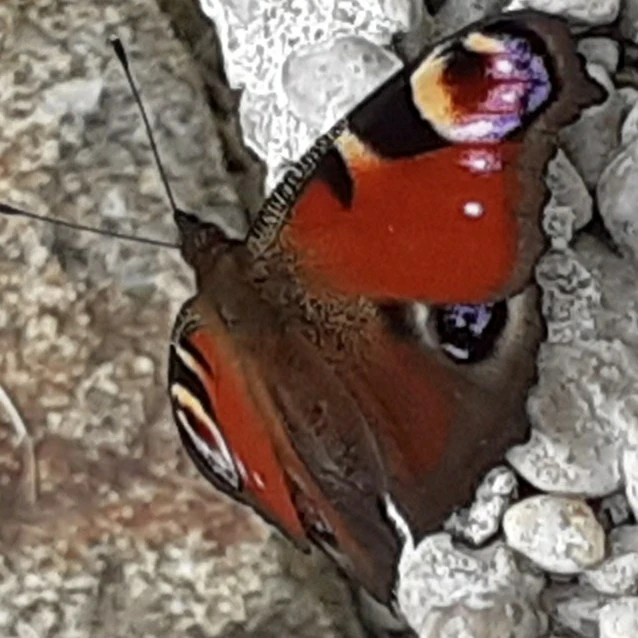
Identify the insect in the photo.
Aglais io
